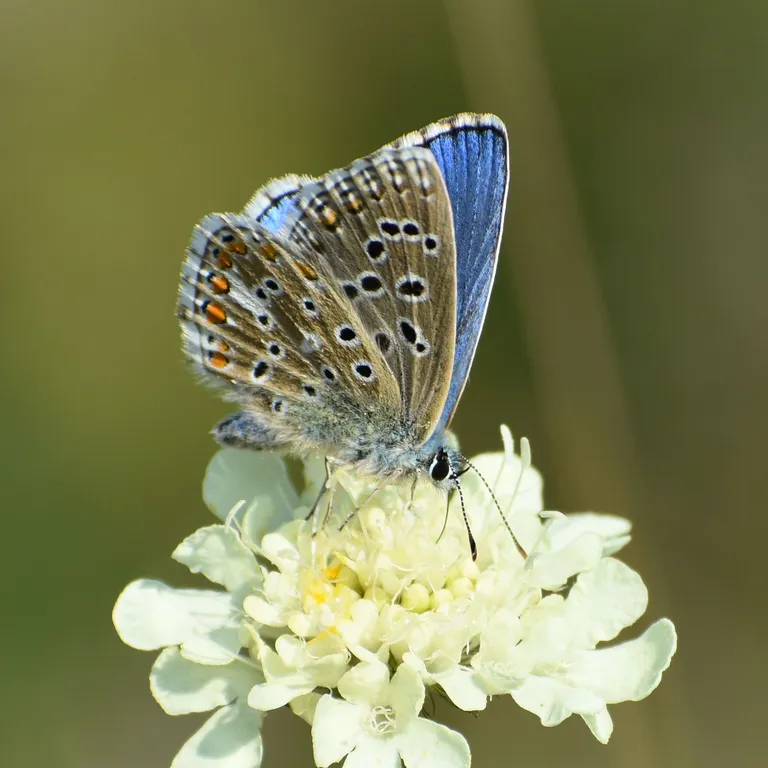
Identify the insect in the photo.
Lysandra bellargus
